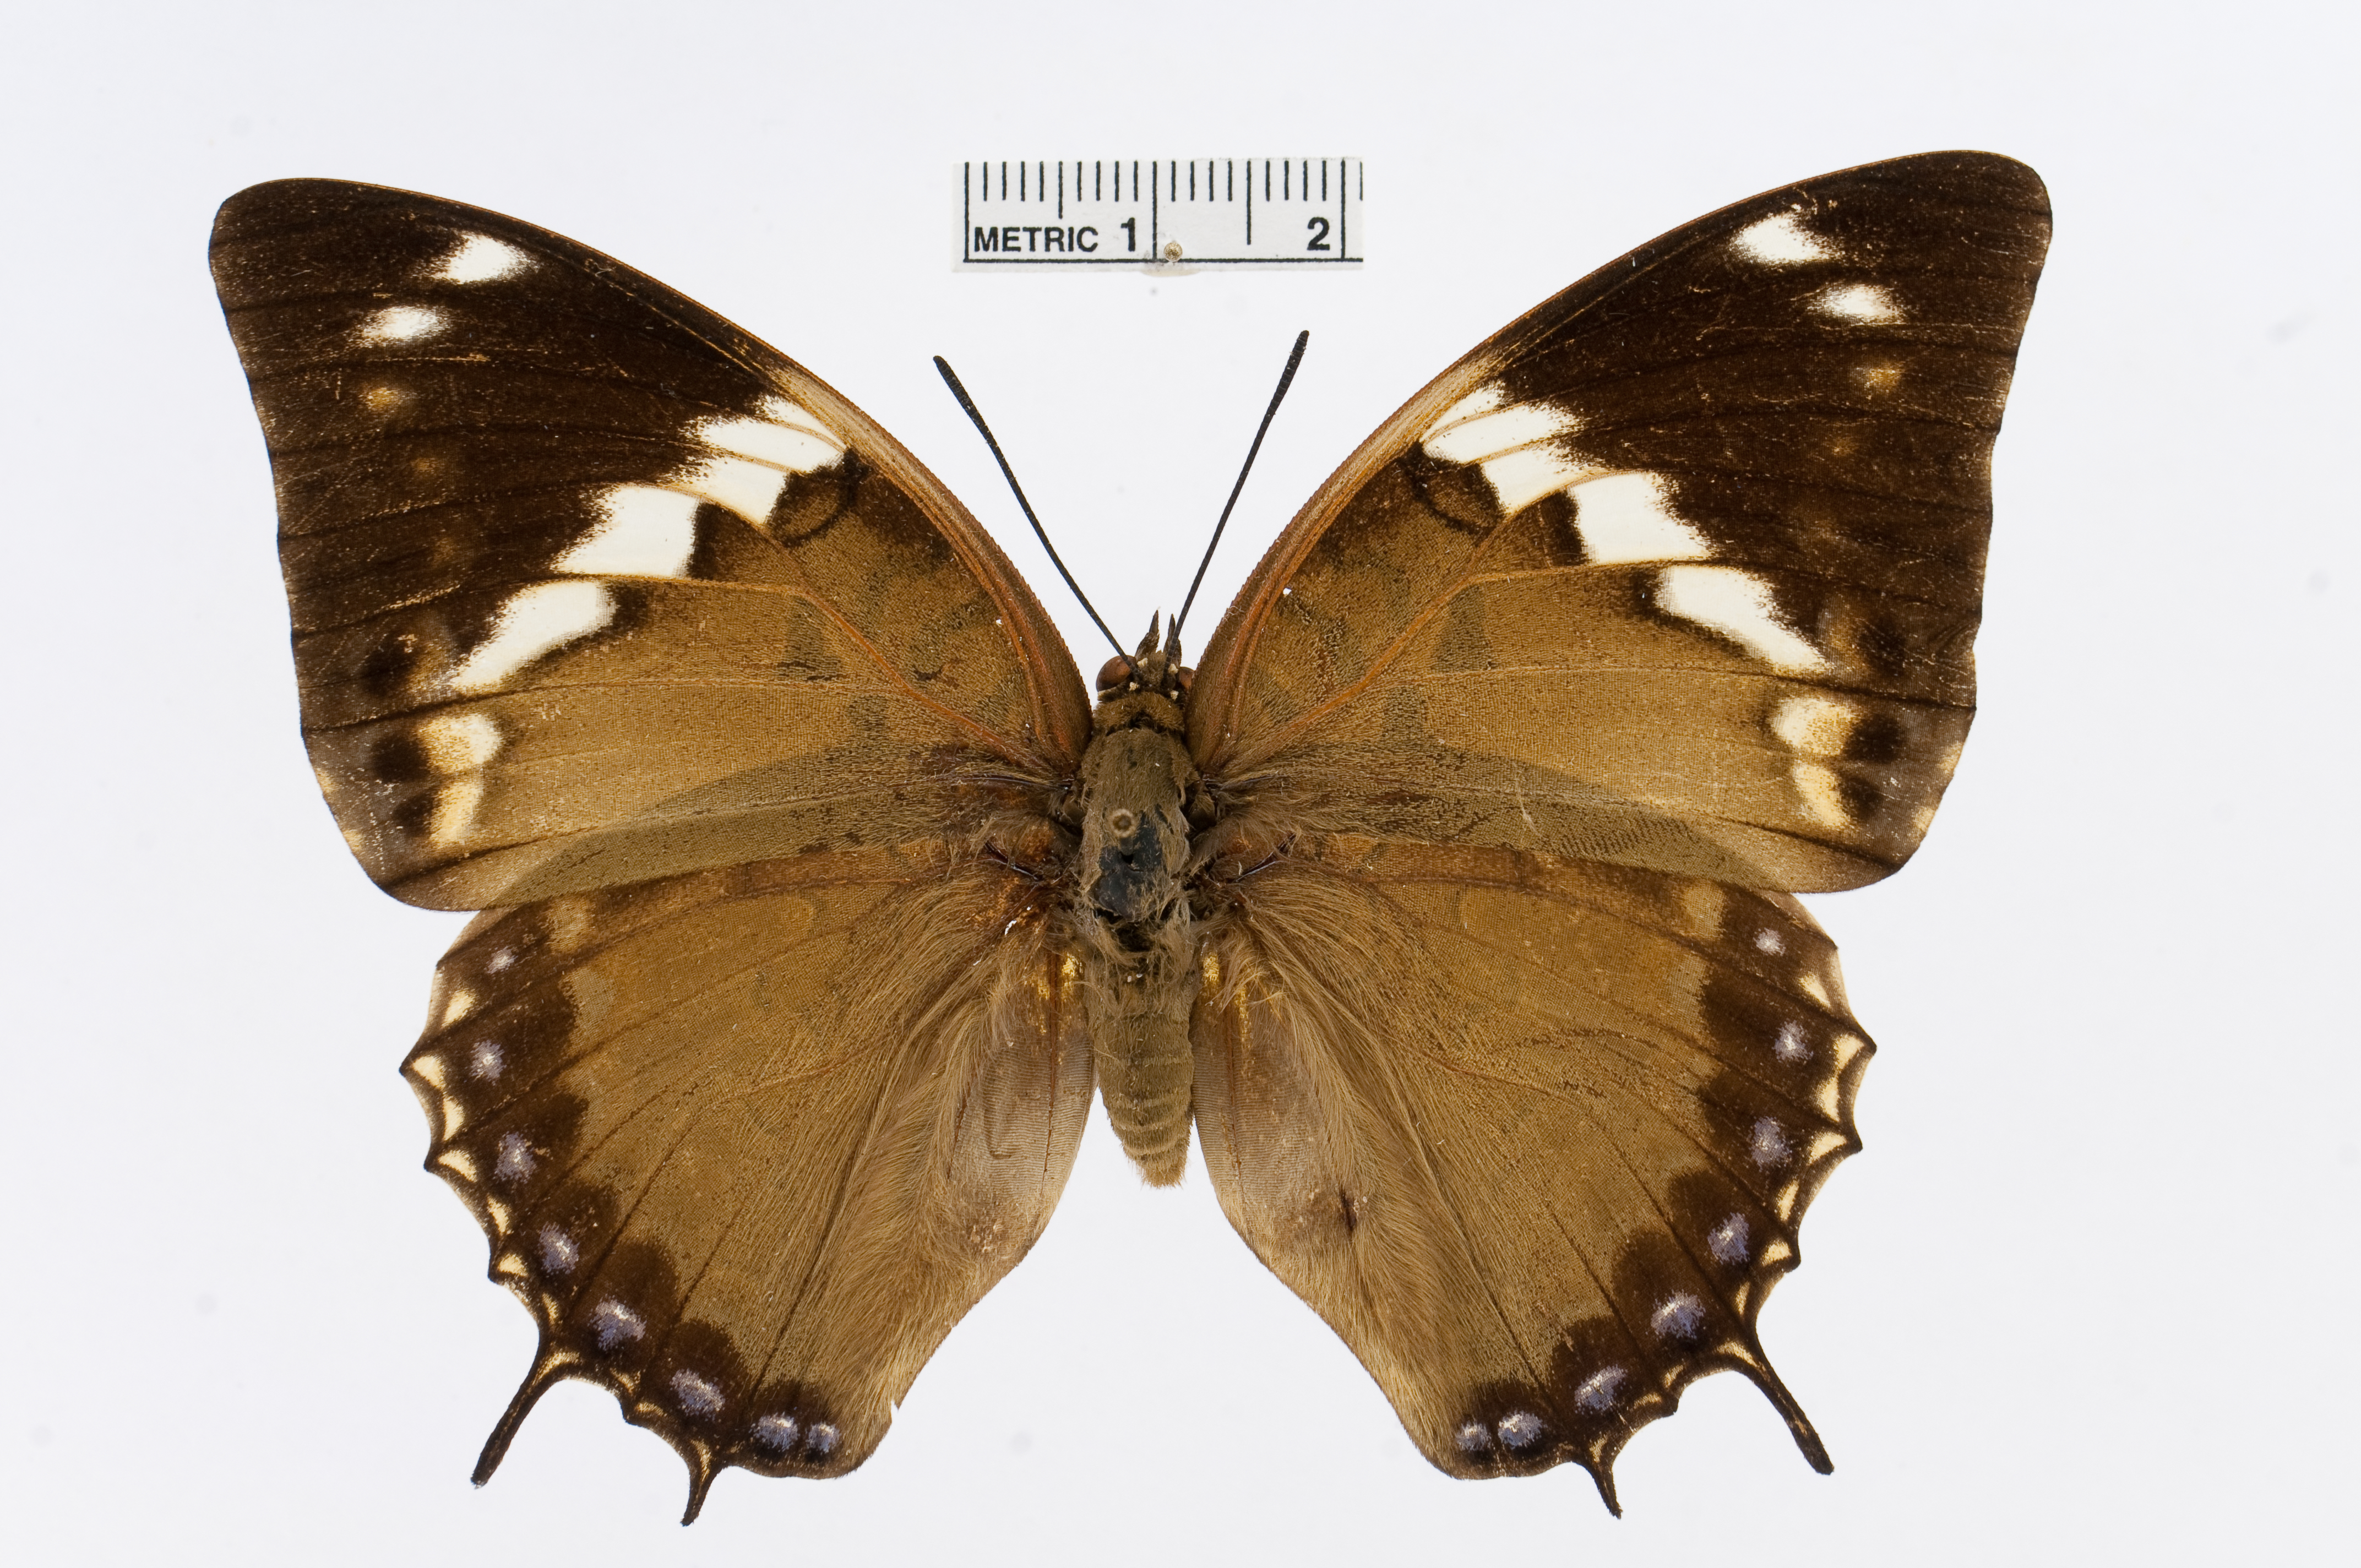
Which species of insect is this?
Charaxes tiridates
